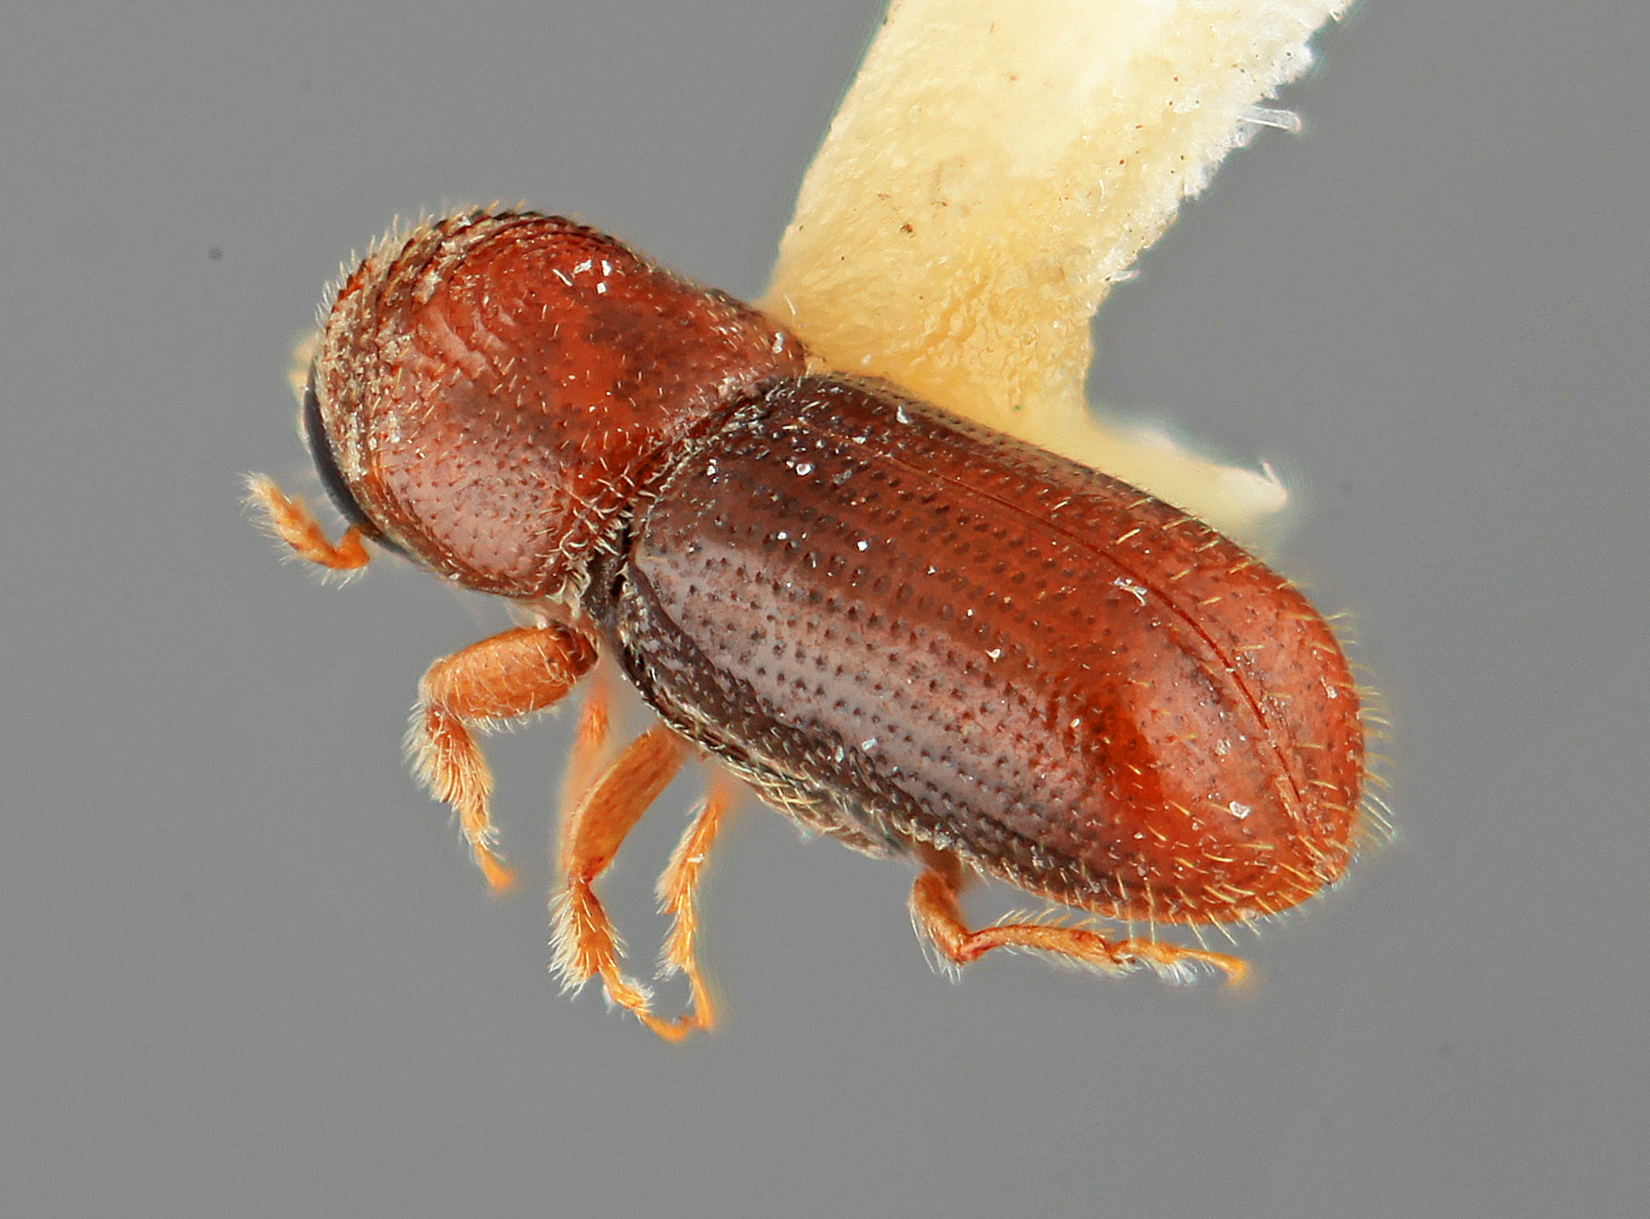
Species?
Pityophthorus detentus
